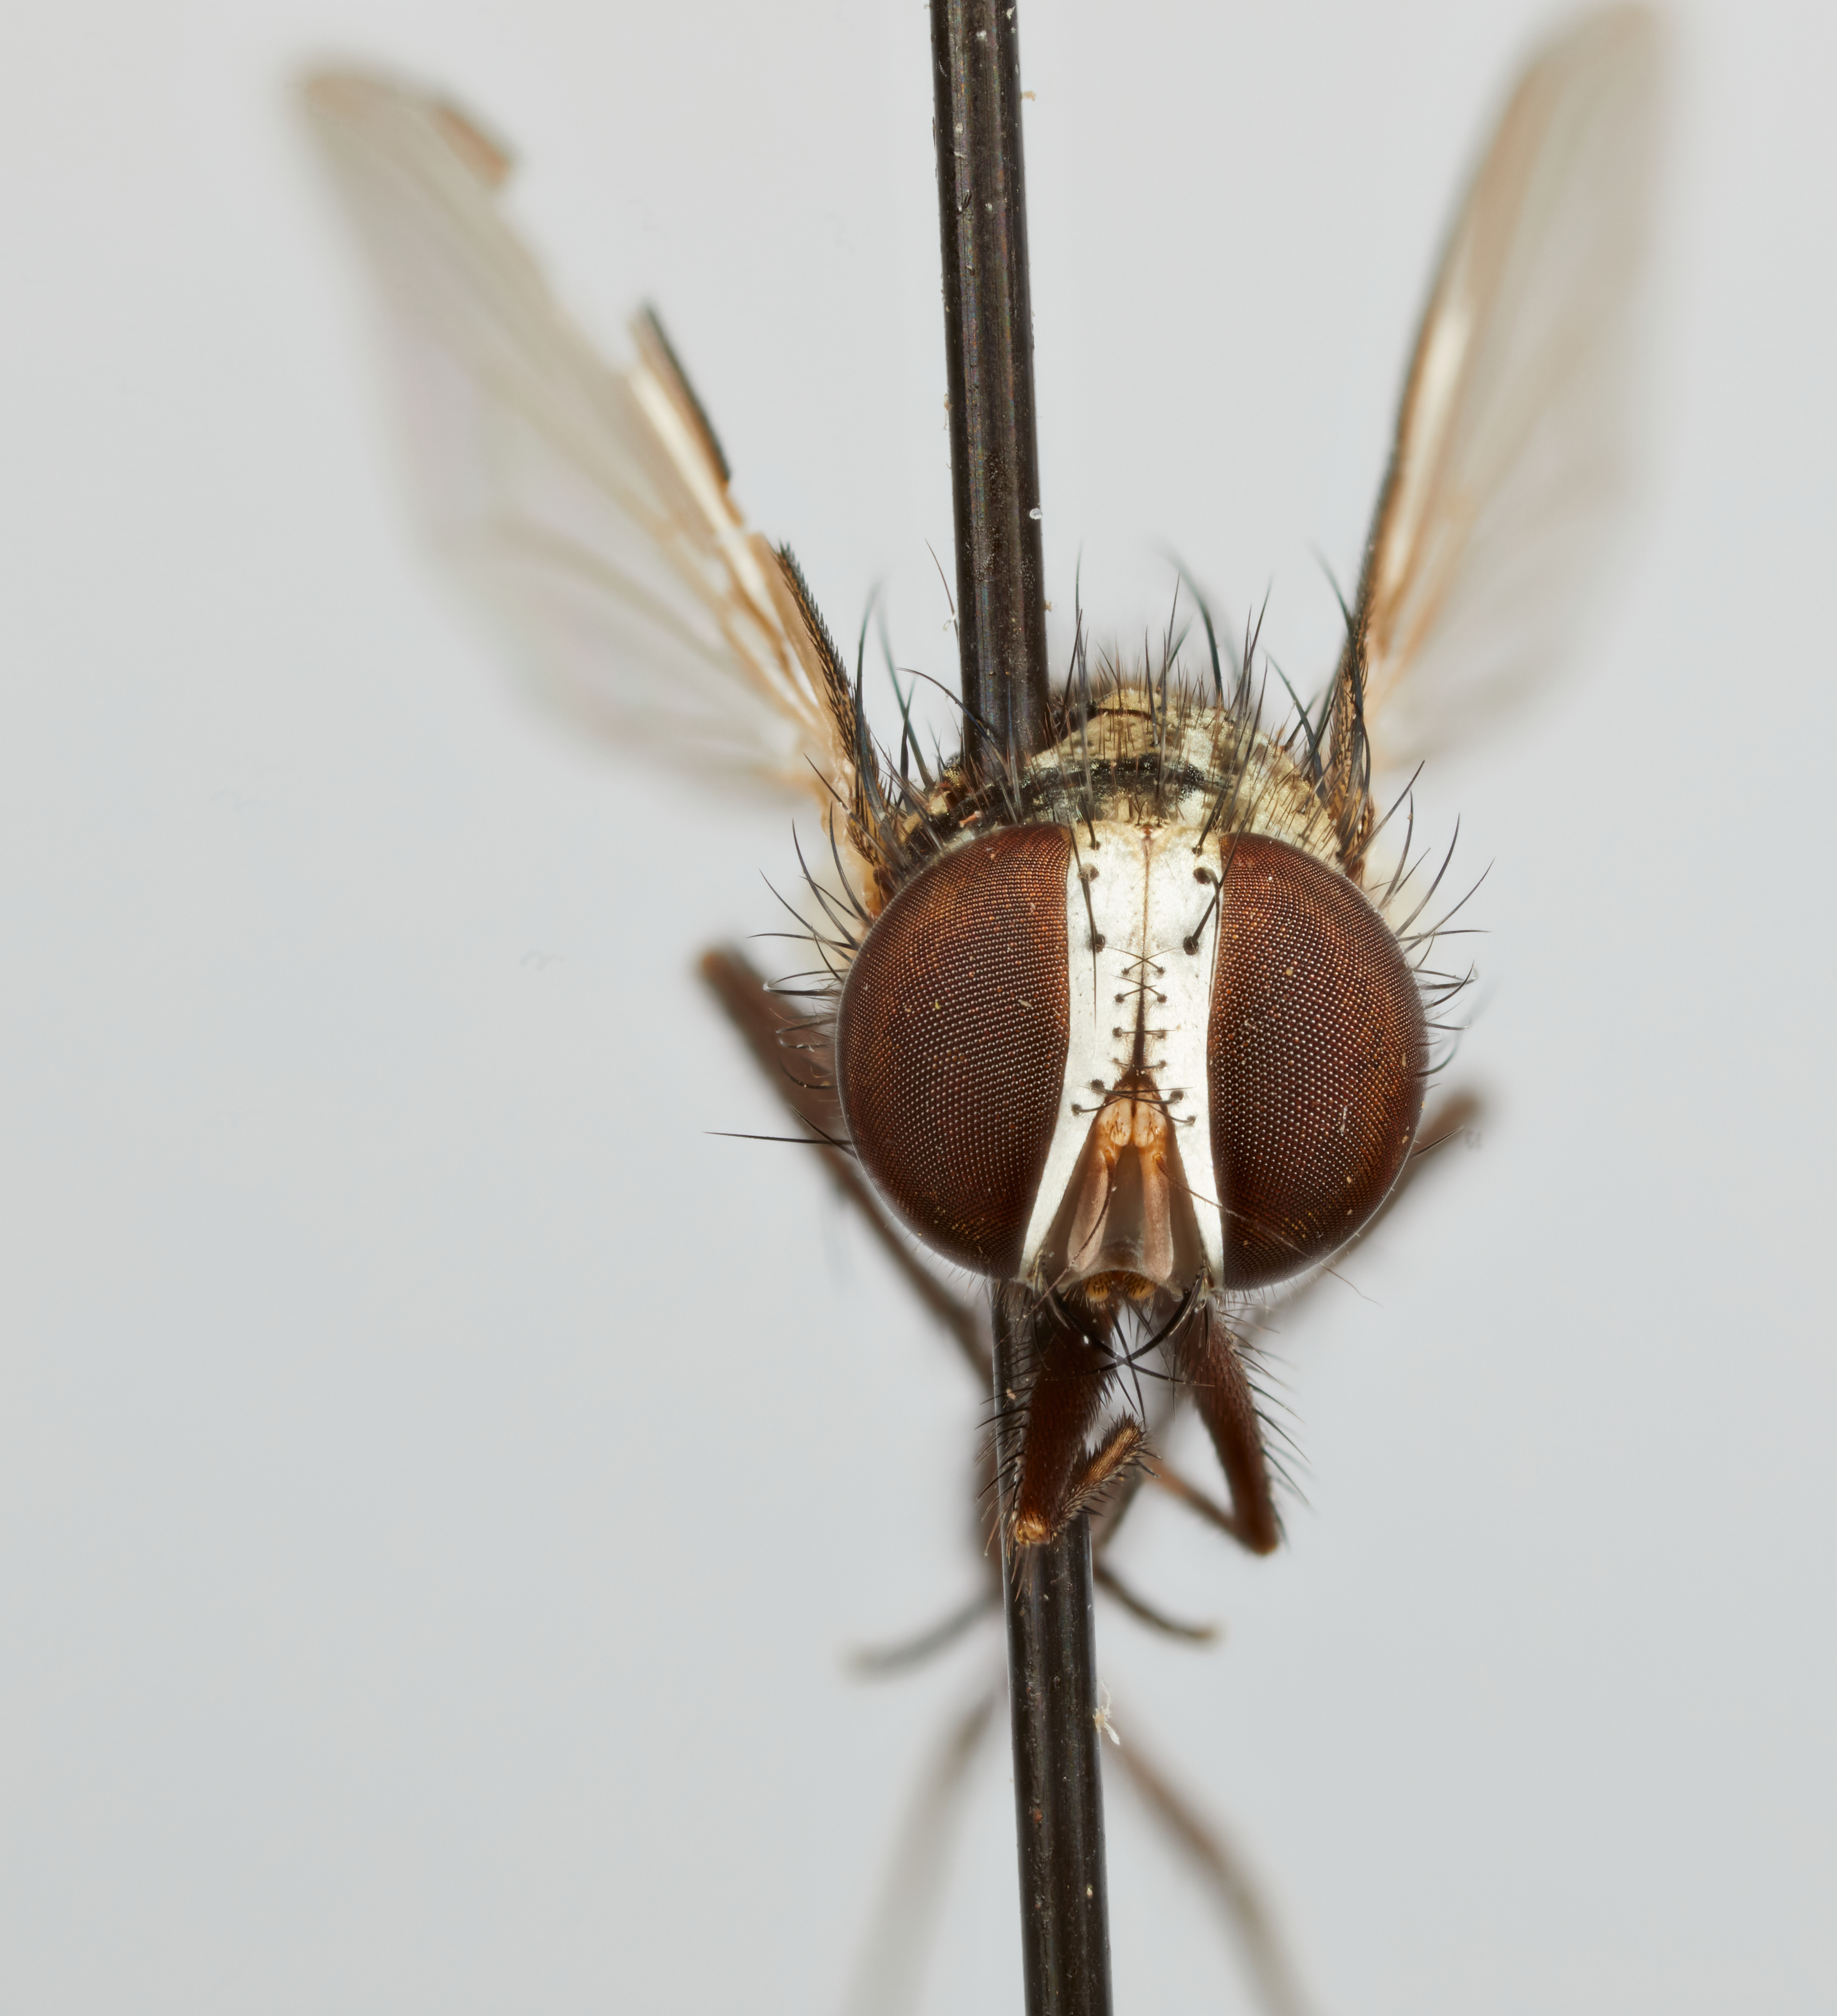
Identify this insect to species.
Argyrochaetona peruana
